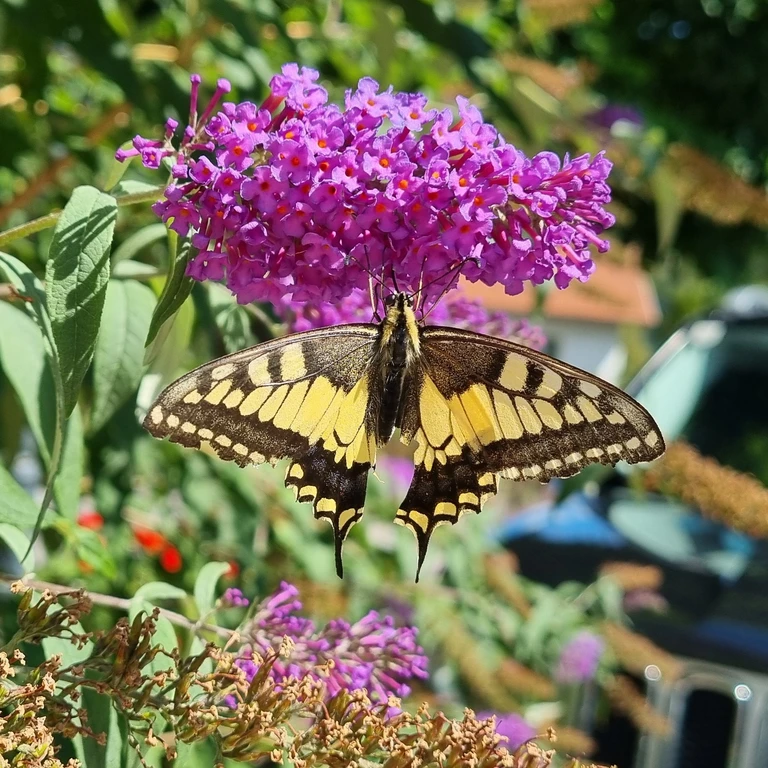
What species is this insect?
Papilio machaon
